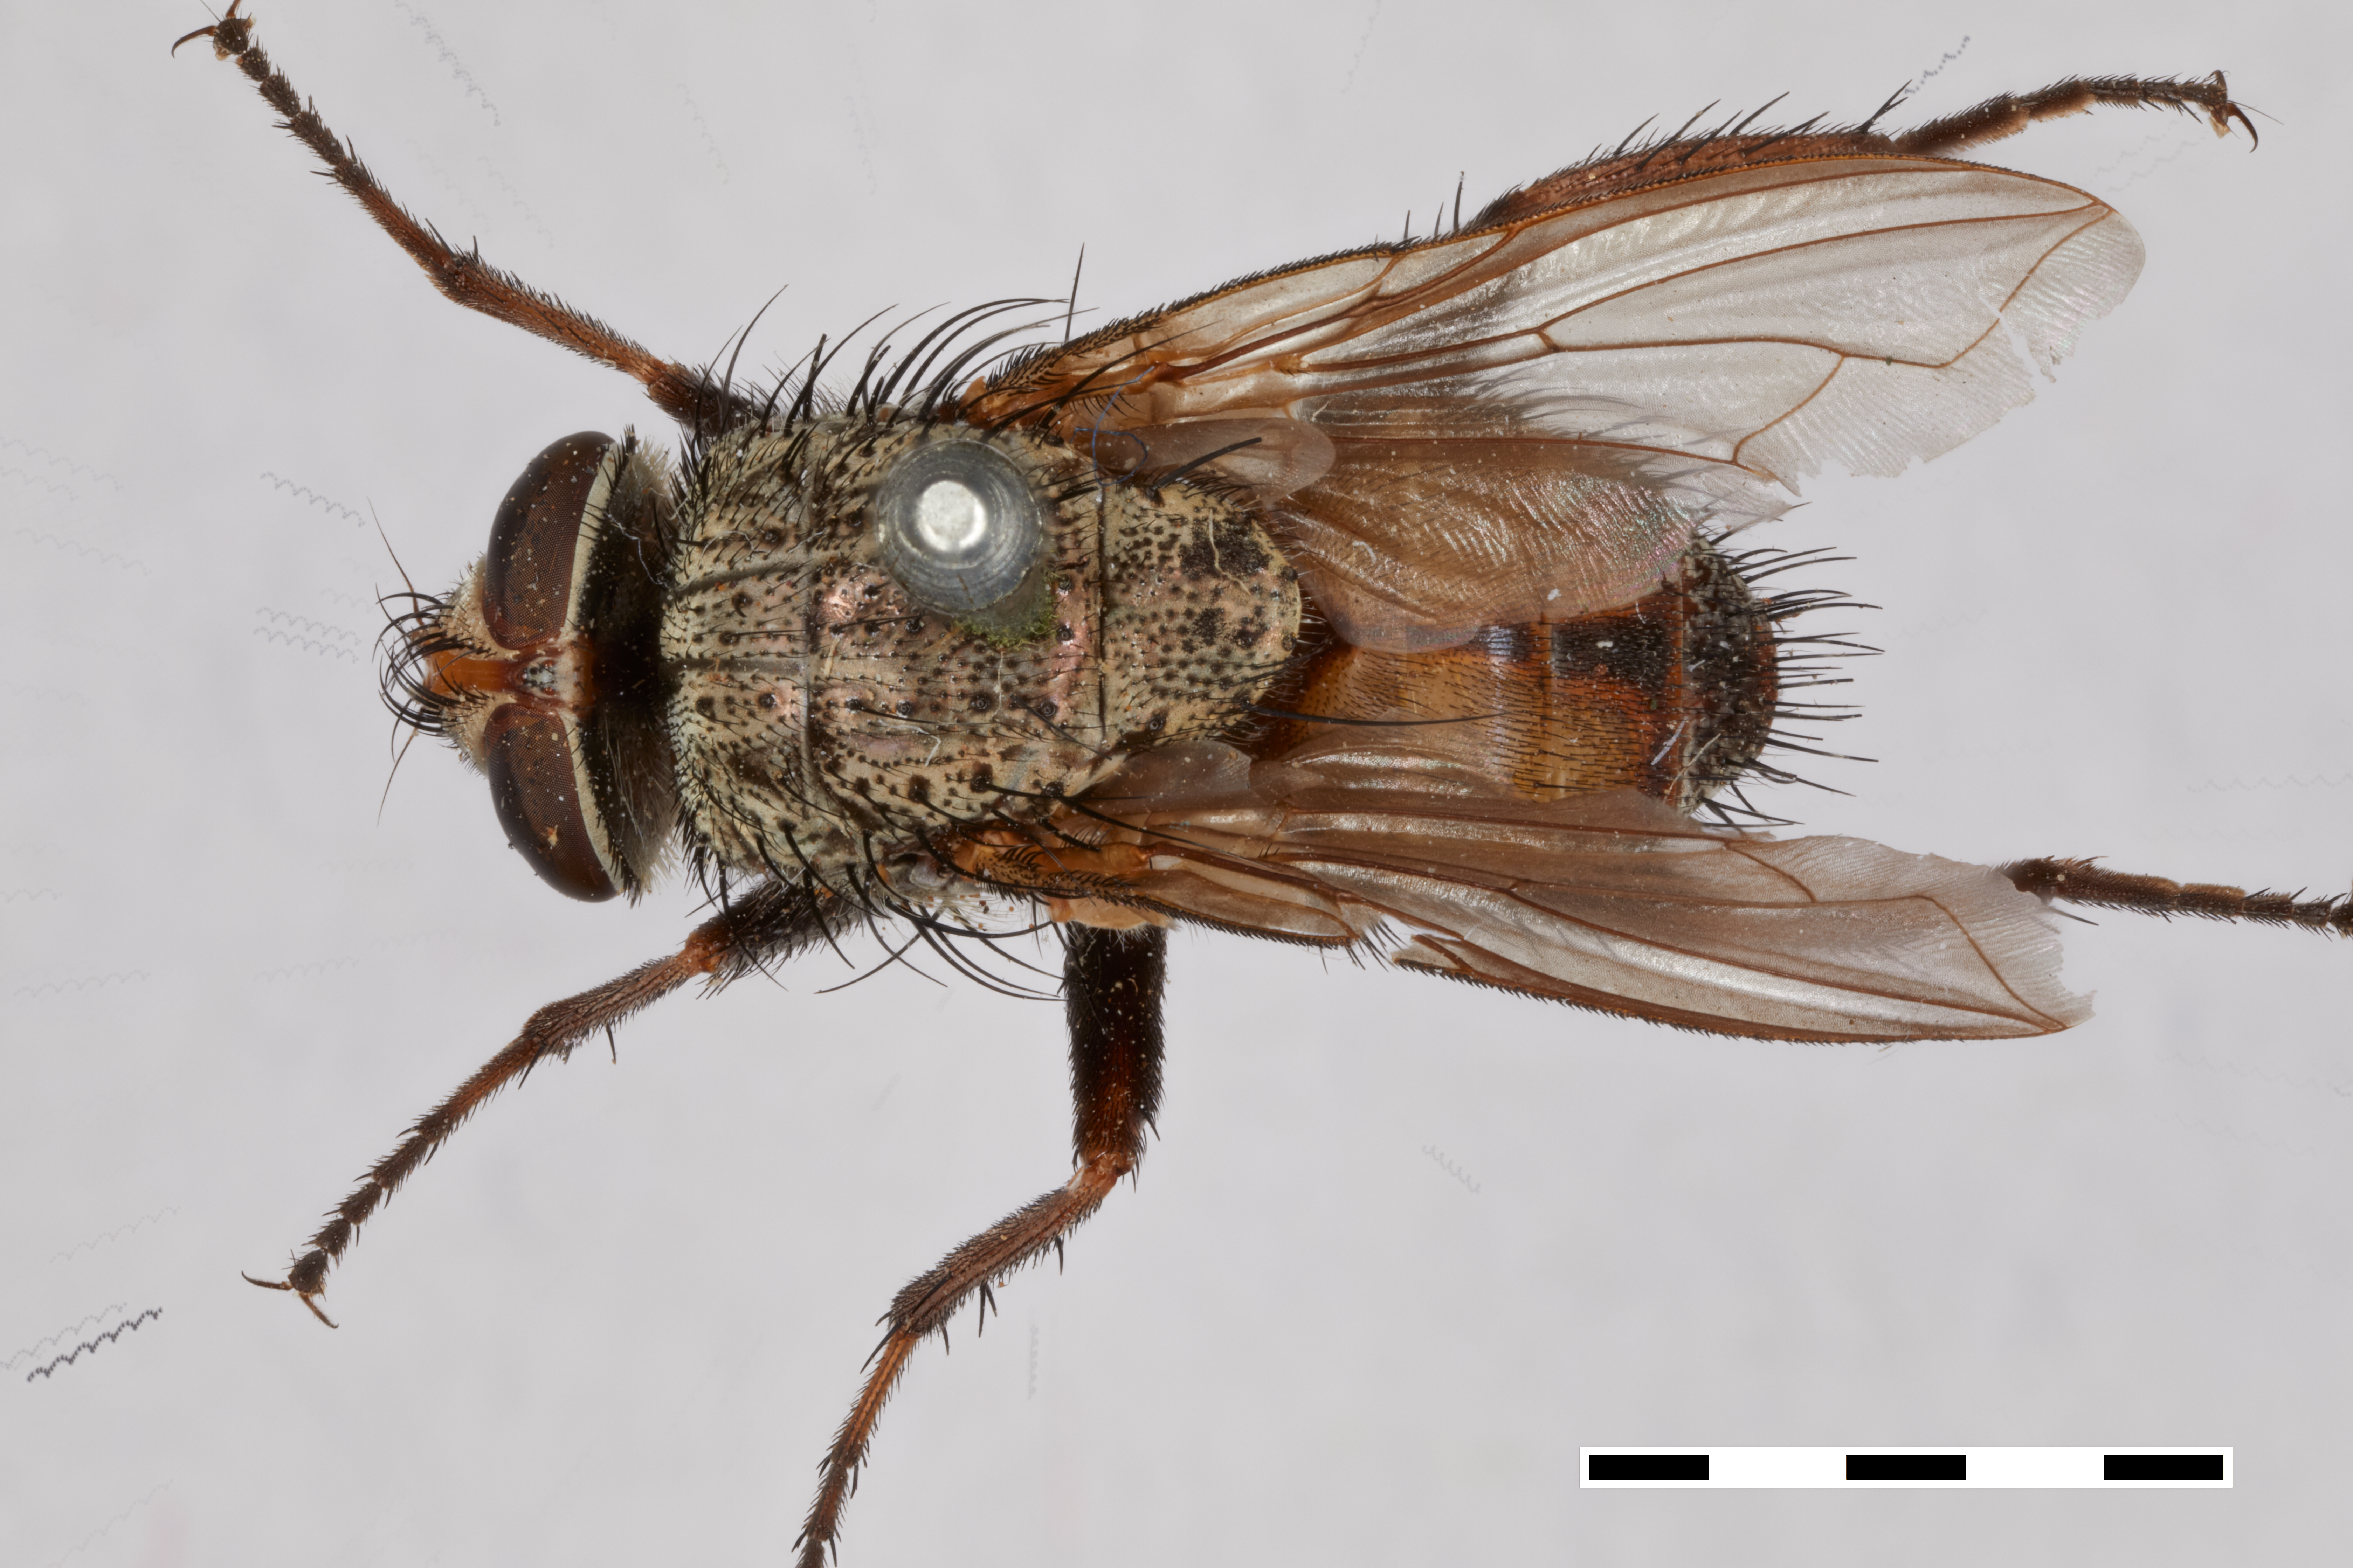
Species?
Metallea robusta
